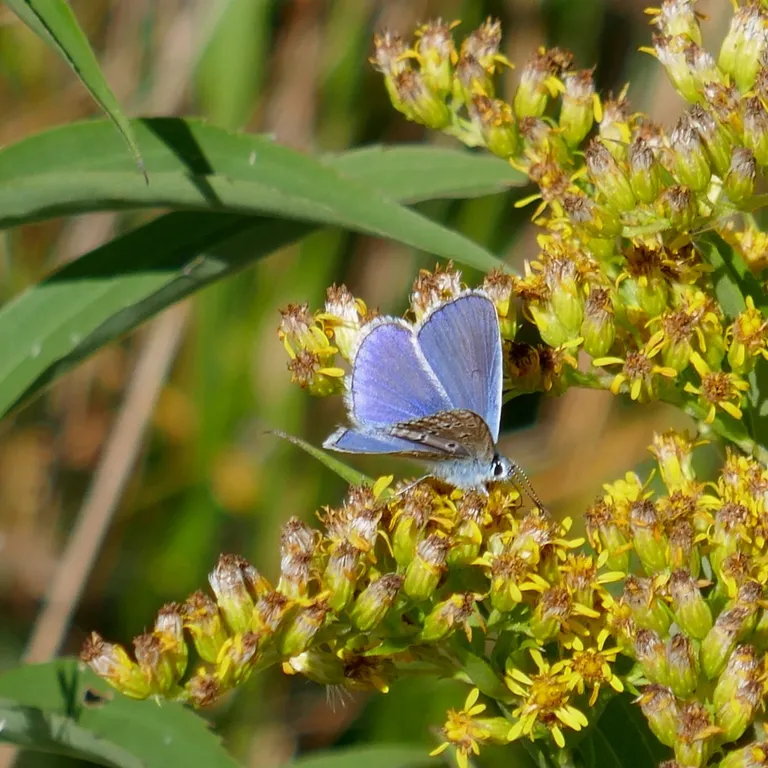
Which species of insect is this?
Polyommatus icarus
